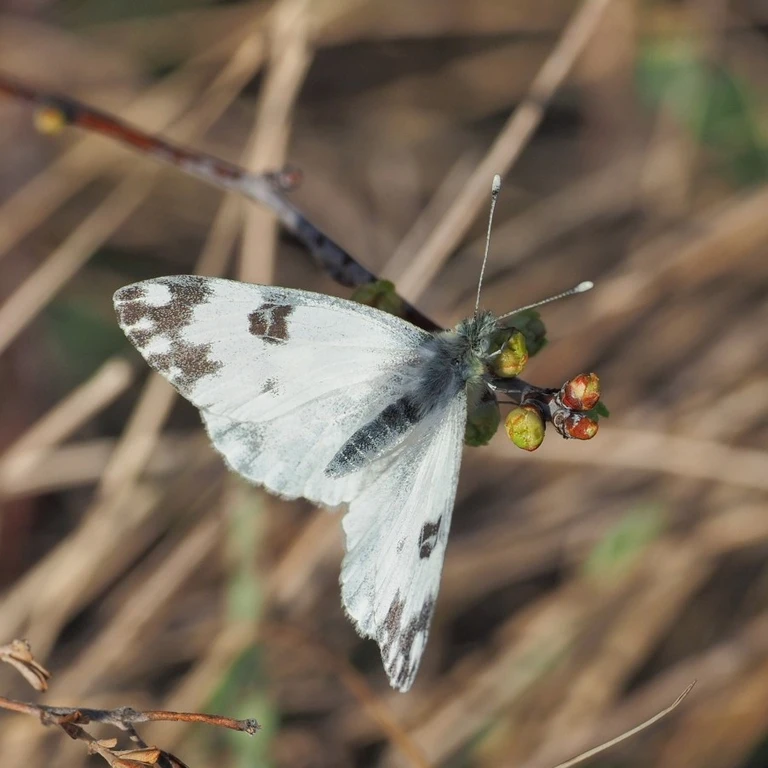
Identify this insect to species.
Pontia edusa
